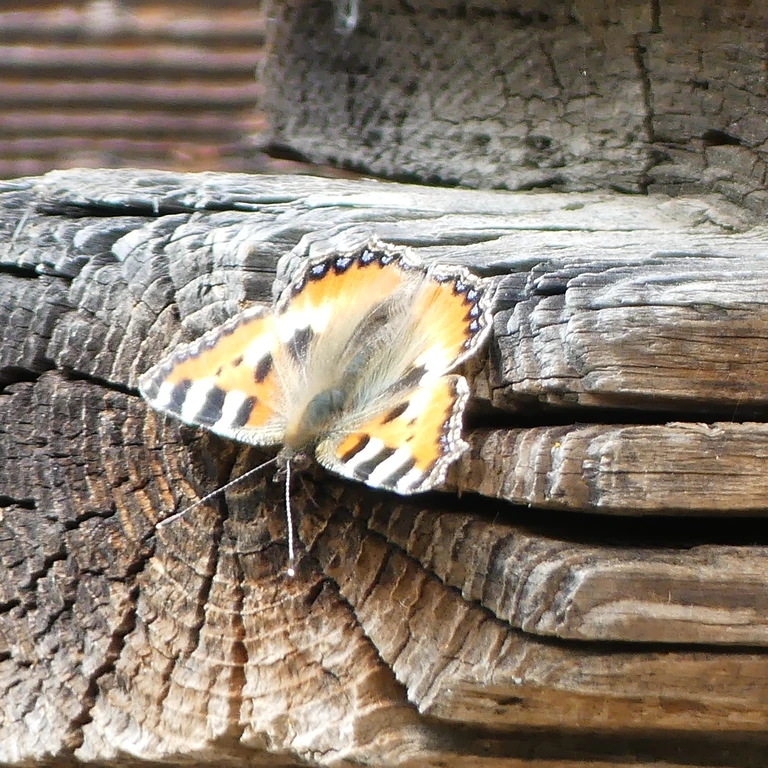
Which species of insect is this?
Aglais urticae
